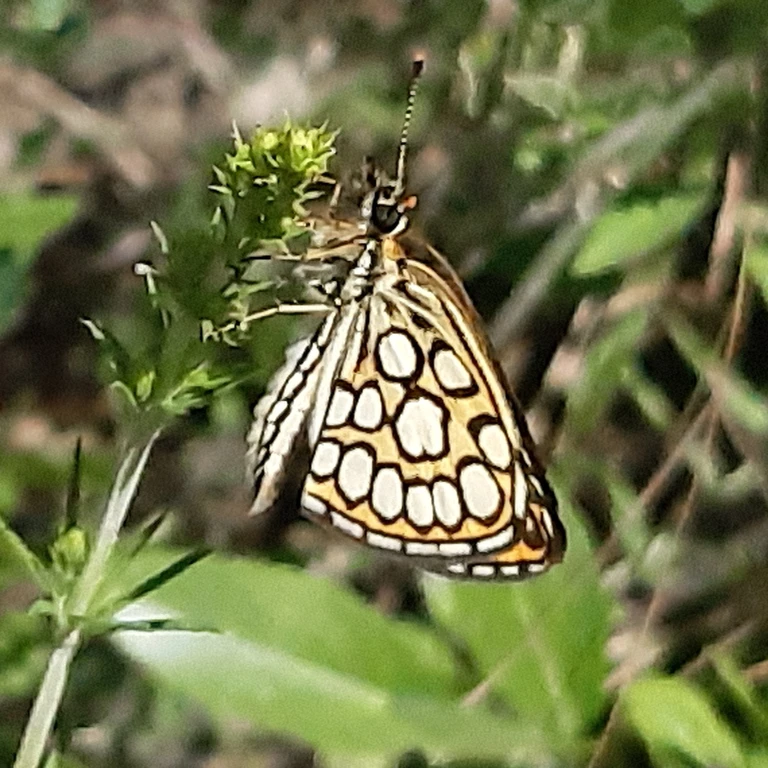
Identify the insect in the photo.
Heteropterus morpheus
